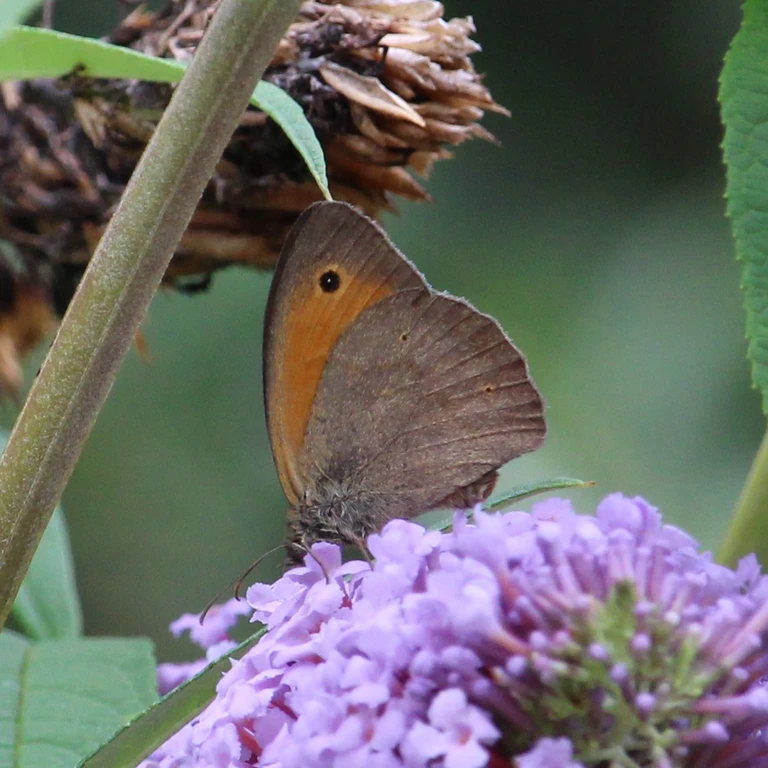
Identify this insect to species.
Maniola jurtina
